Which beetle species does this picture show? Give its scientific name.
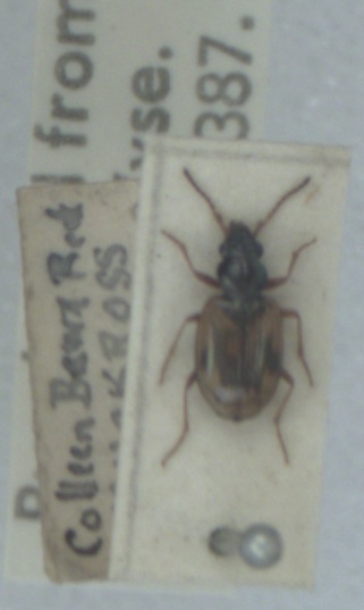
Bembidion pallidipenne
